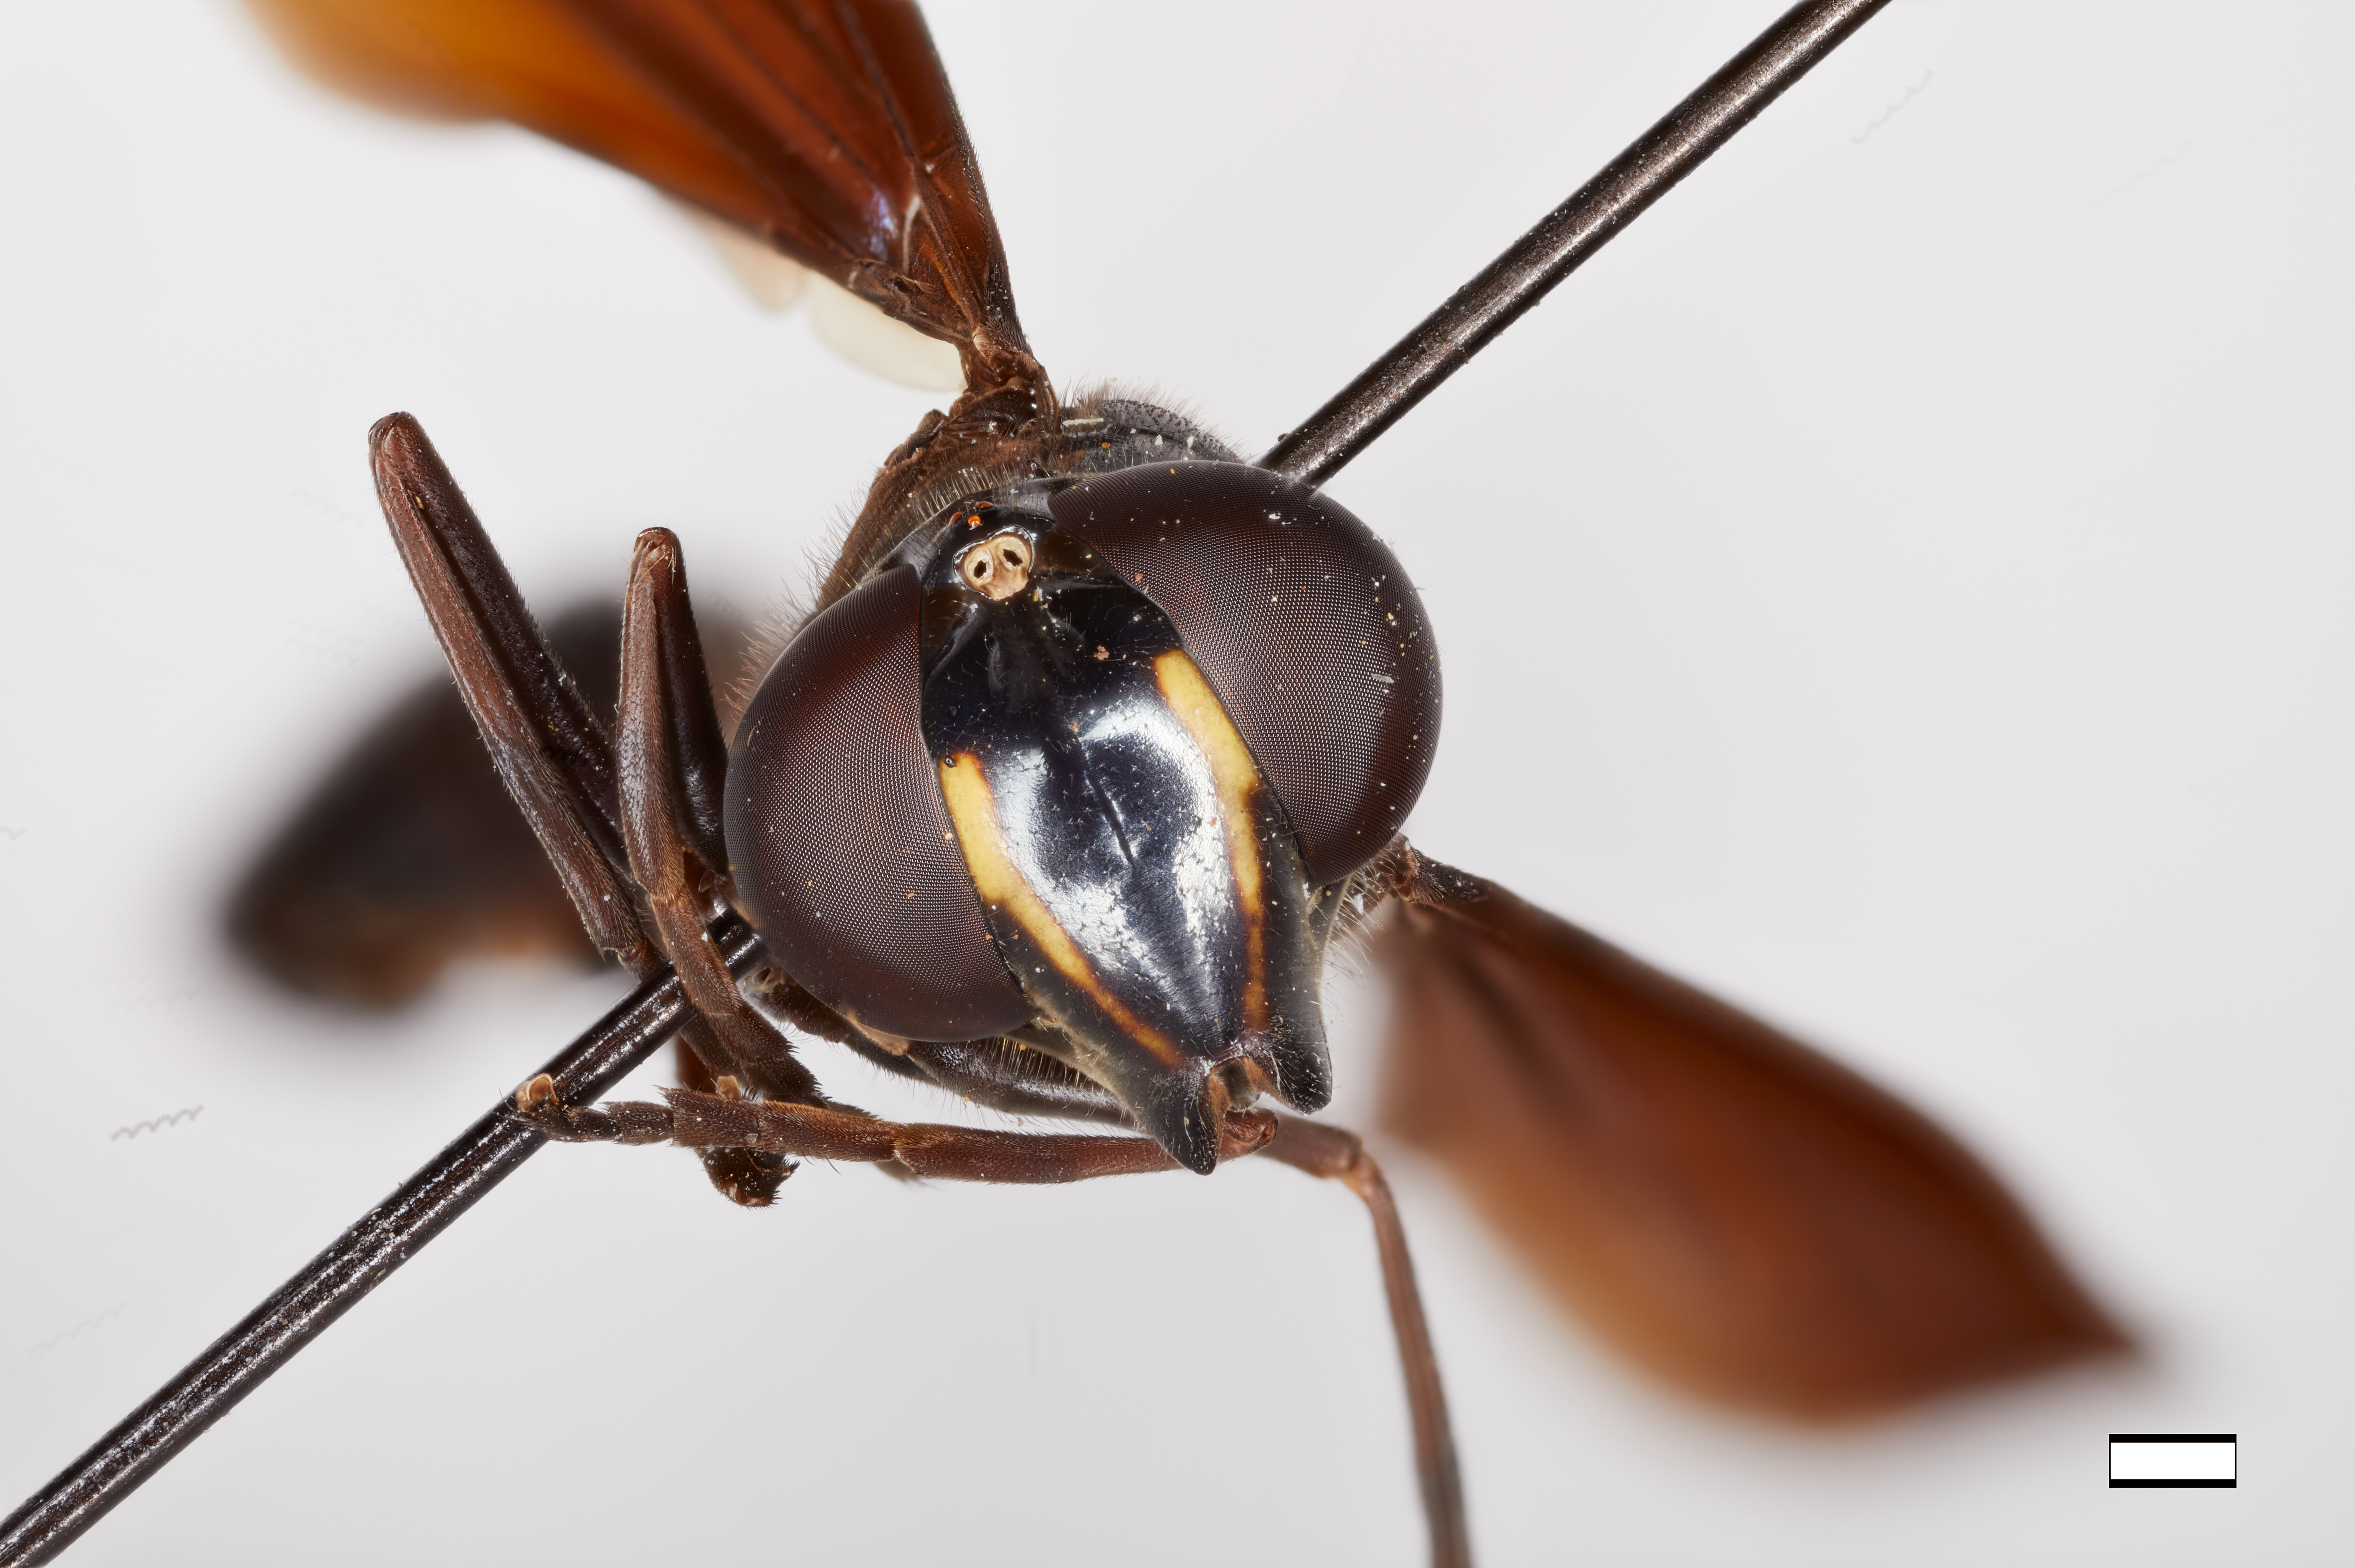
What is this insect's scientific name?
Monoceromyia petersi
